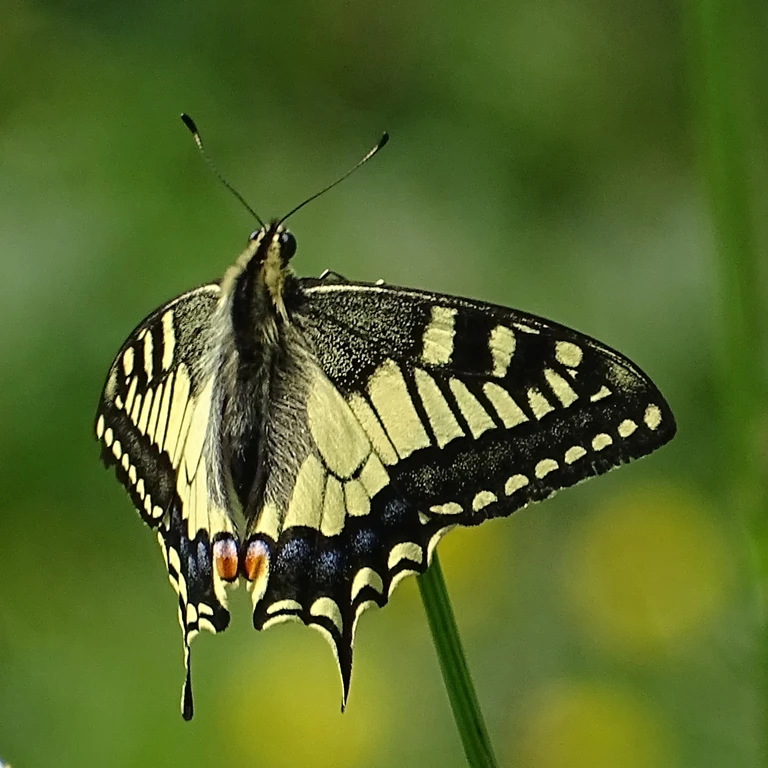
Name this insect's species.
Papilio machaon
